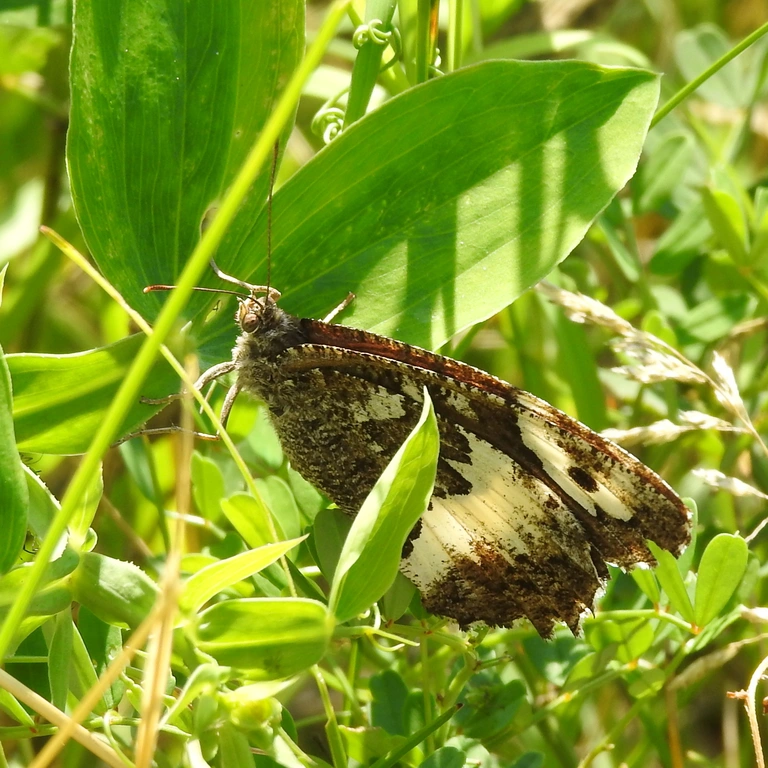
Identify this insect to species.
Brintesia circe
